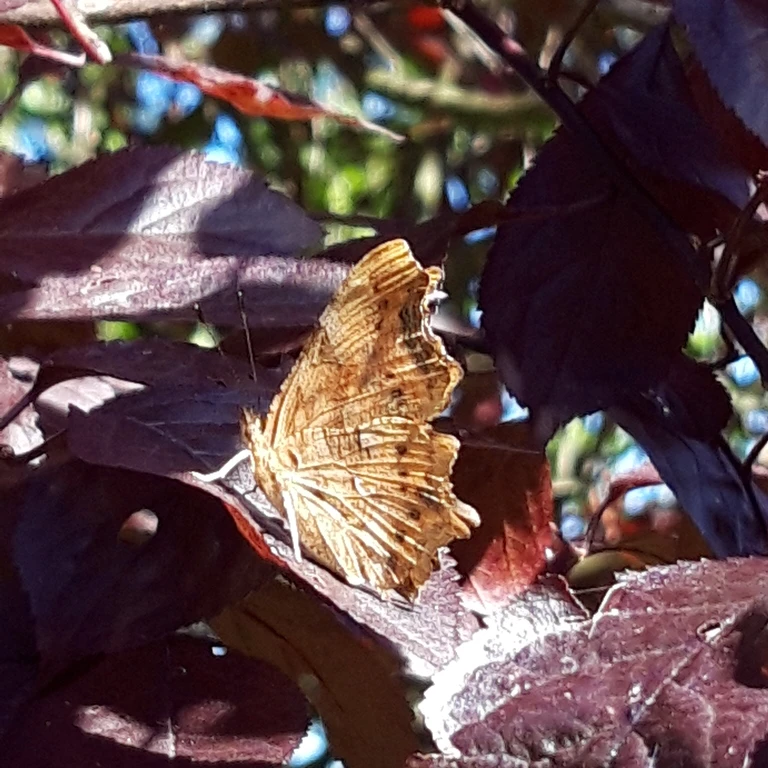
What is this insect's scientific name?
Polygonia c-album
